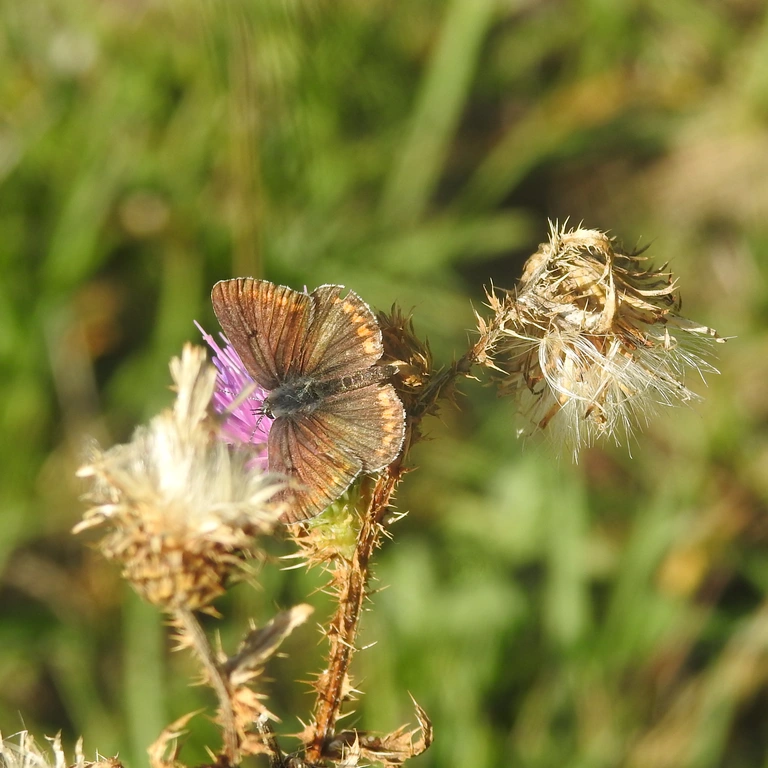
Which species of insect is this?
Aricia agestis/artaxerxes
